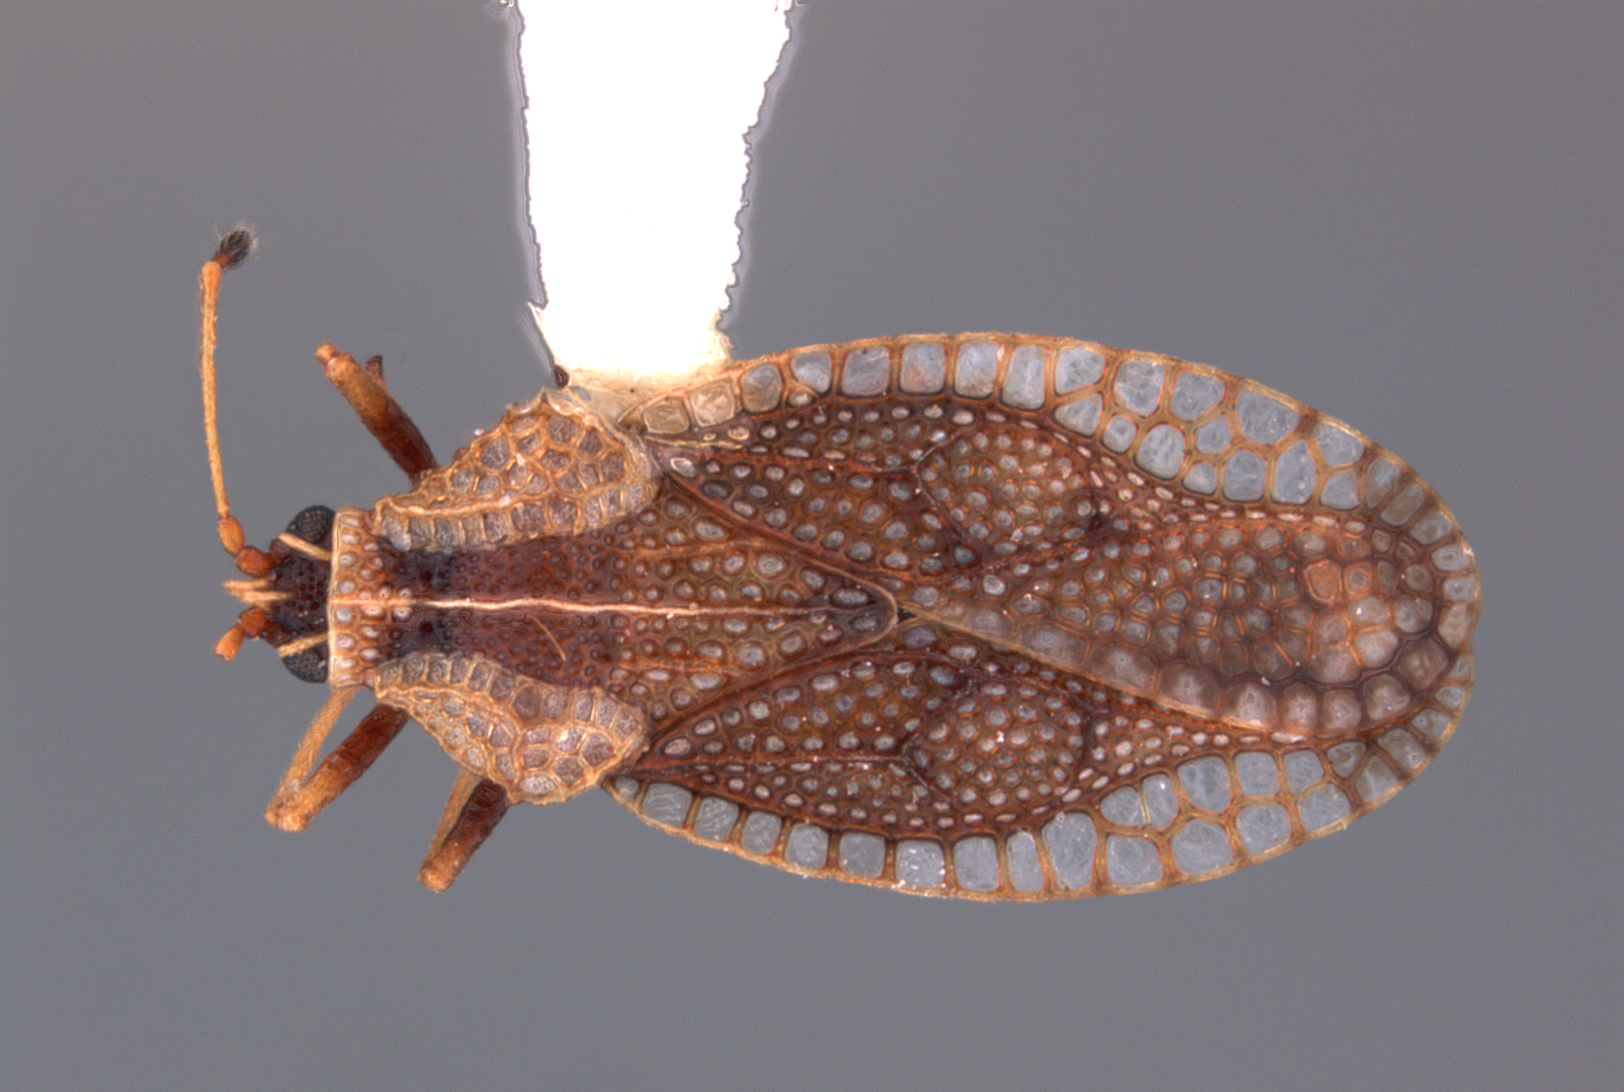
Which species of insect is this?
Monanthia pucallpana
